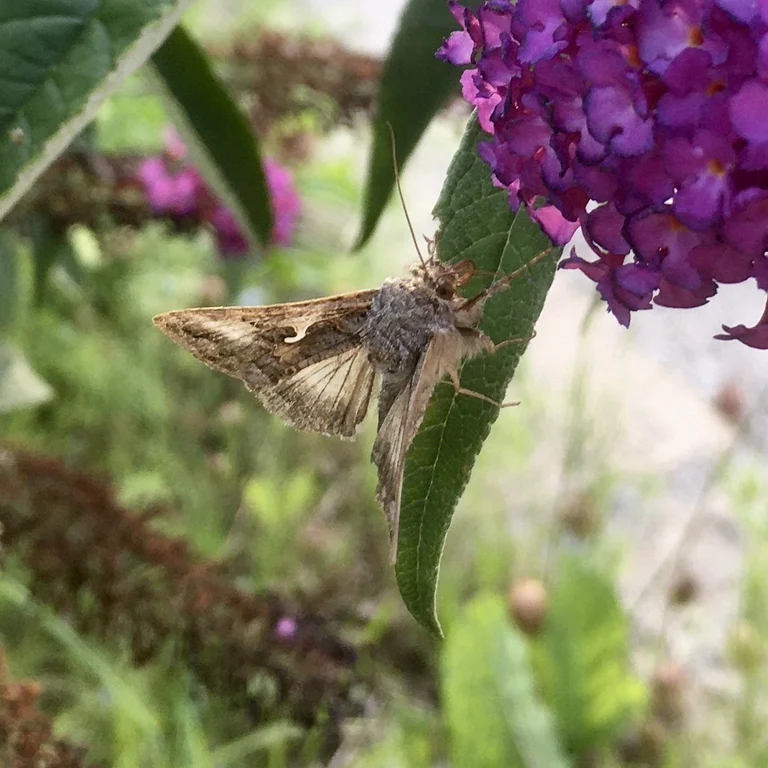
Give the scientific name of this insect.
Autographa gamma
